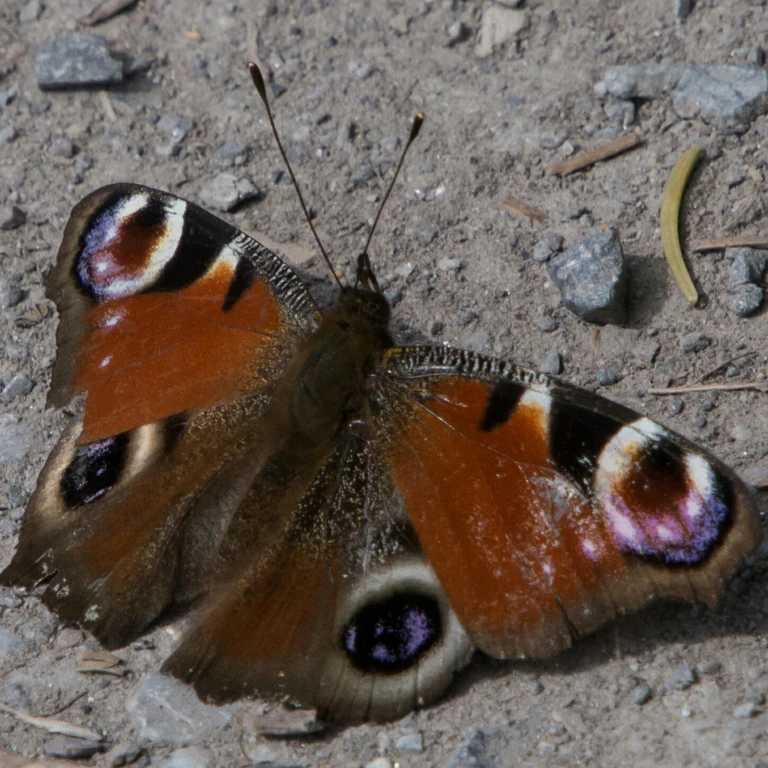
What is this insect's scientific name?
Aglais io
